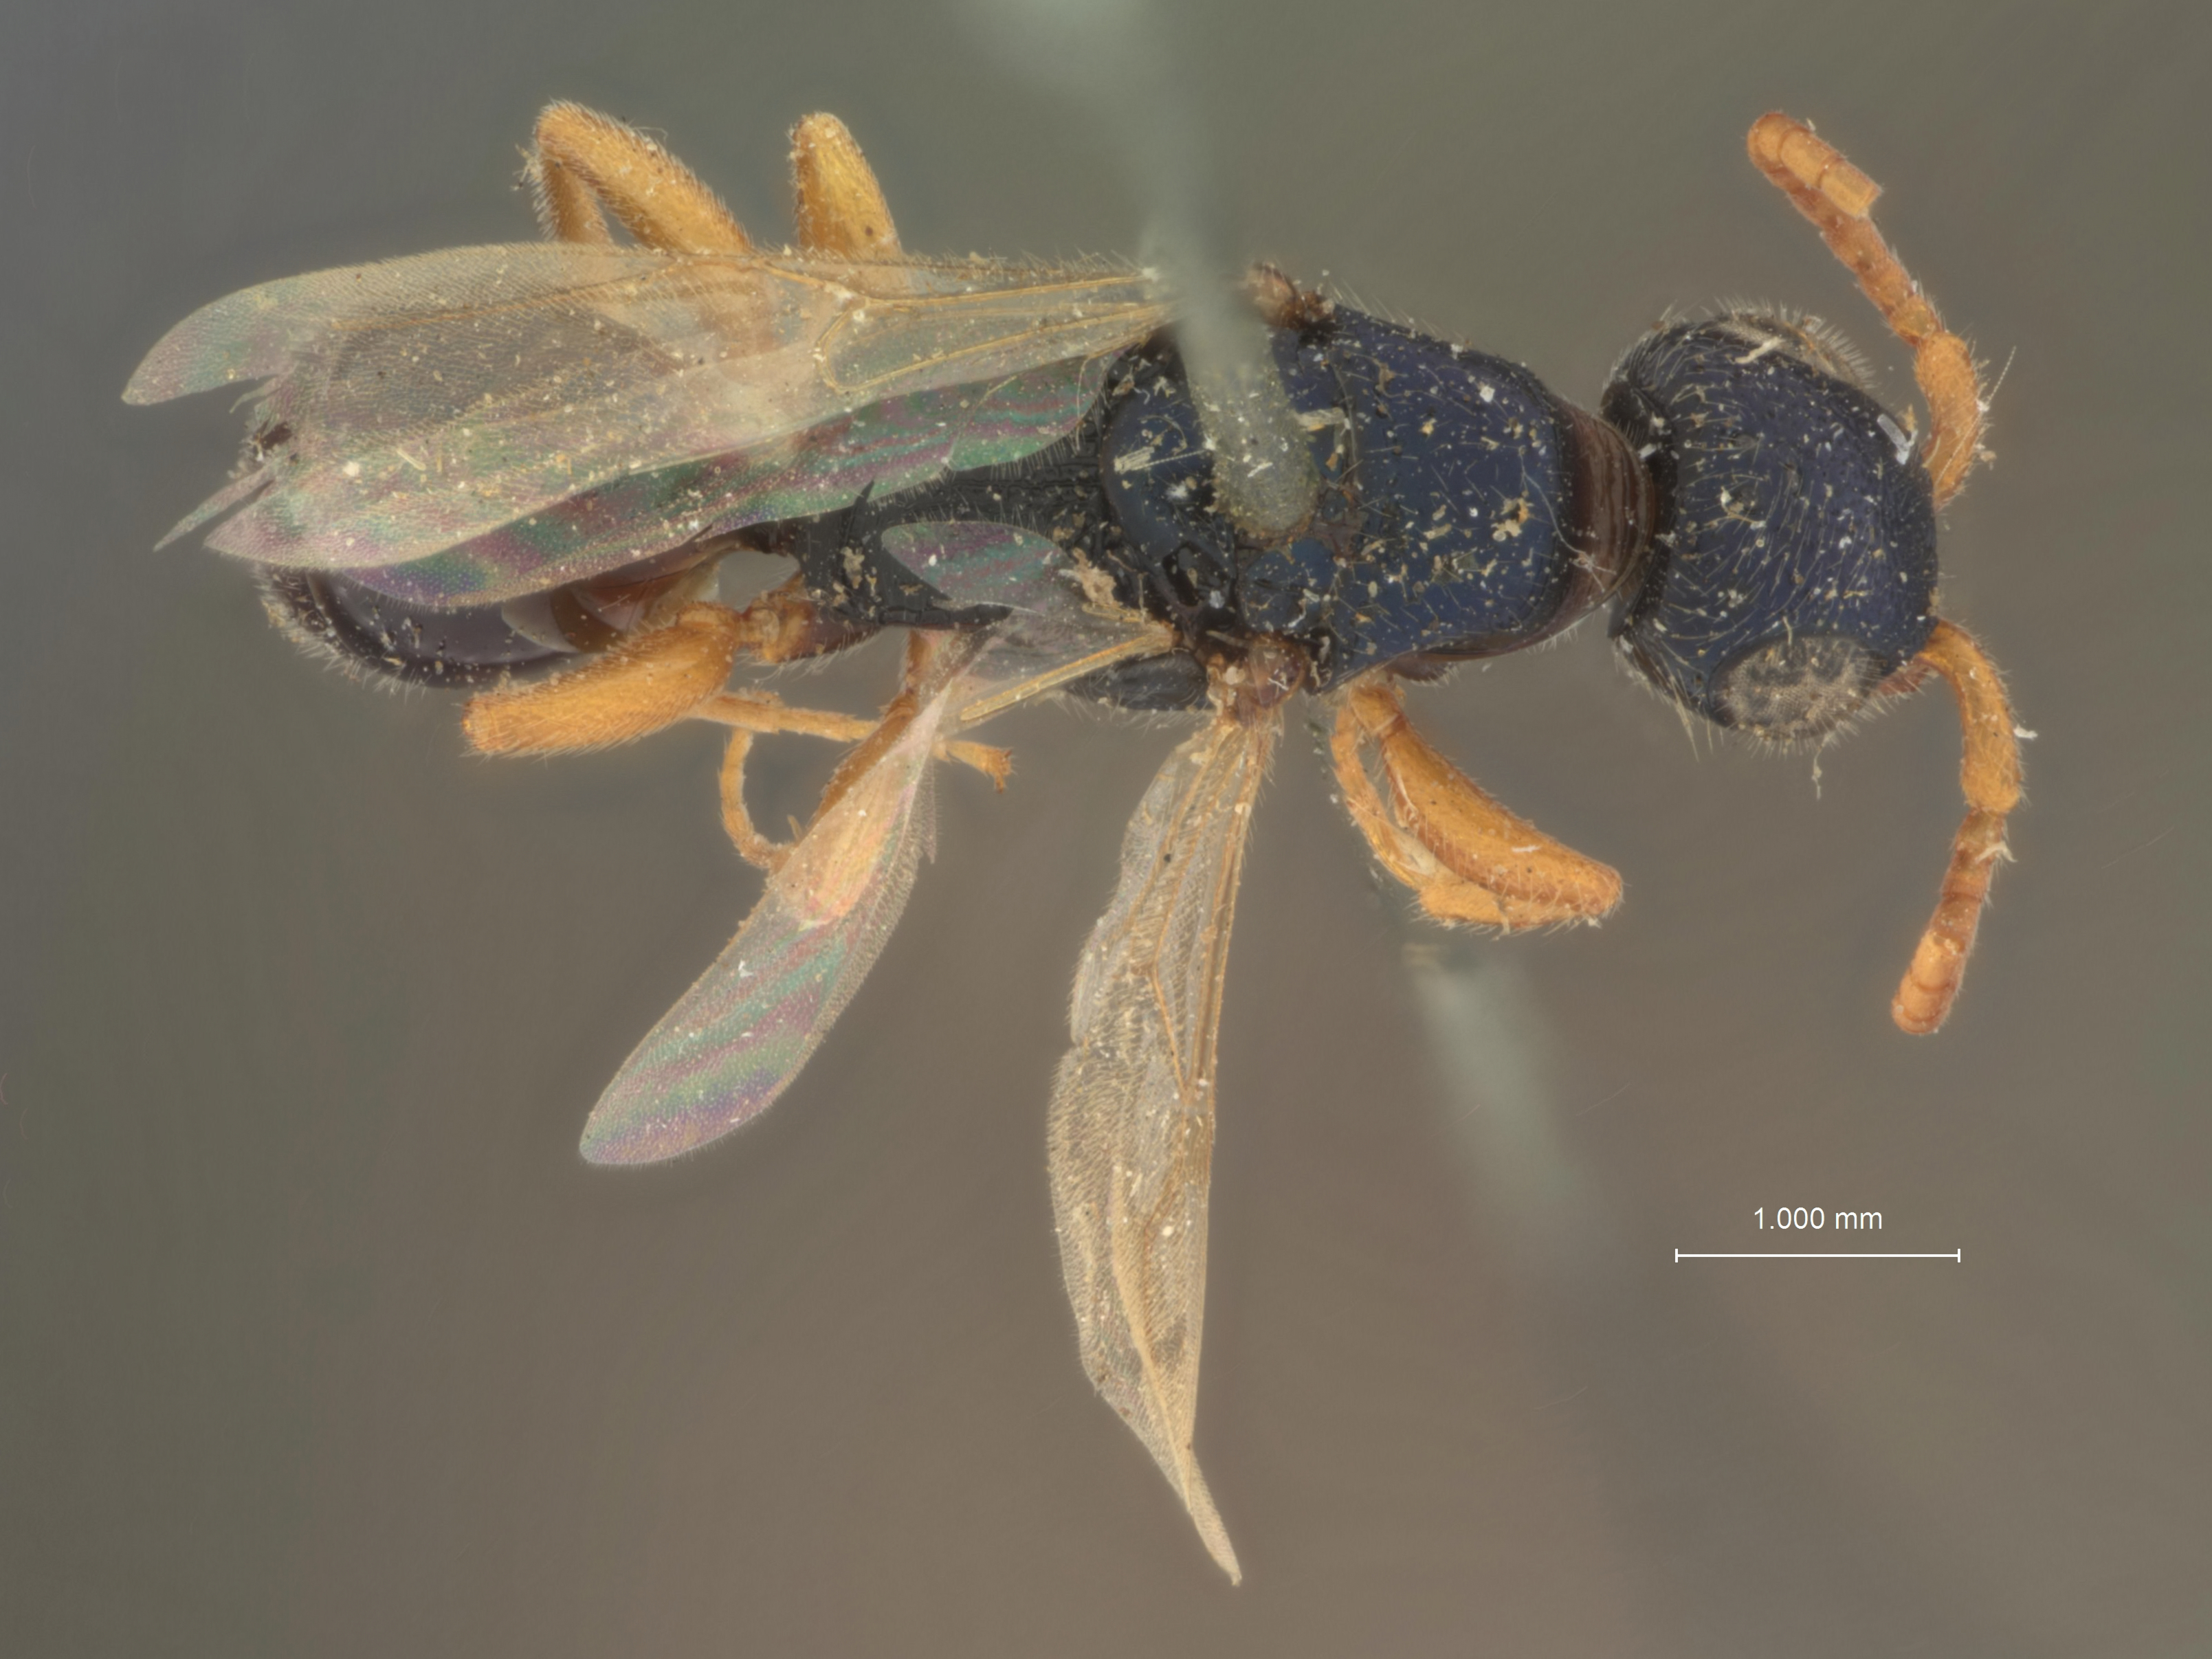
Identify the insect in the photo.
Epyris analis
